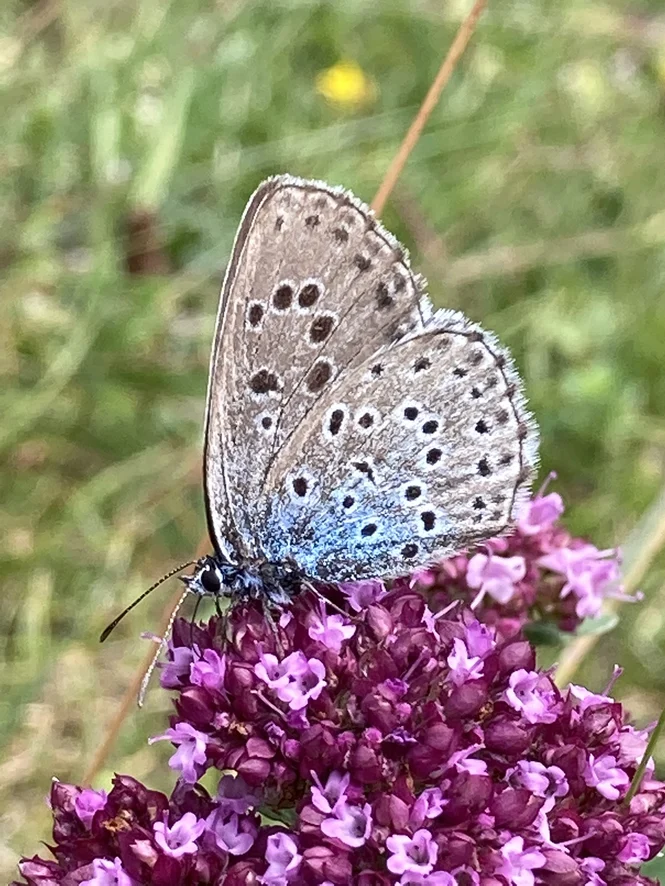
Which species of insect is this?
Phengaris arion (also Maculinea arion)
